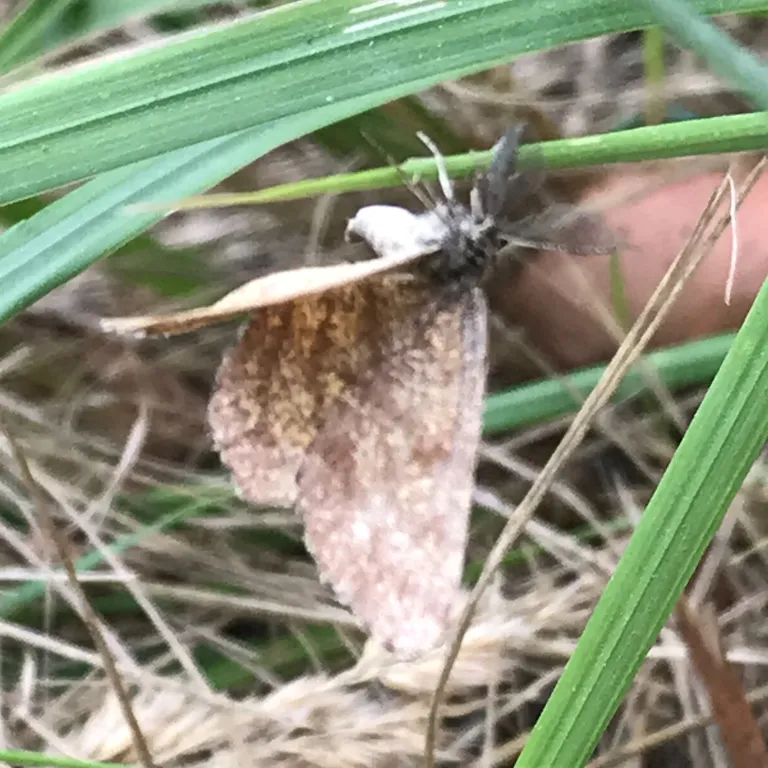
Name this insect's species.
Ematurga atomaria
